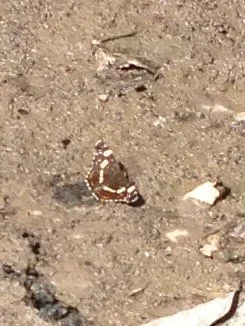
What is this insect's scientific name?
Araschnia levana
